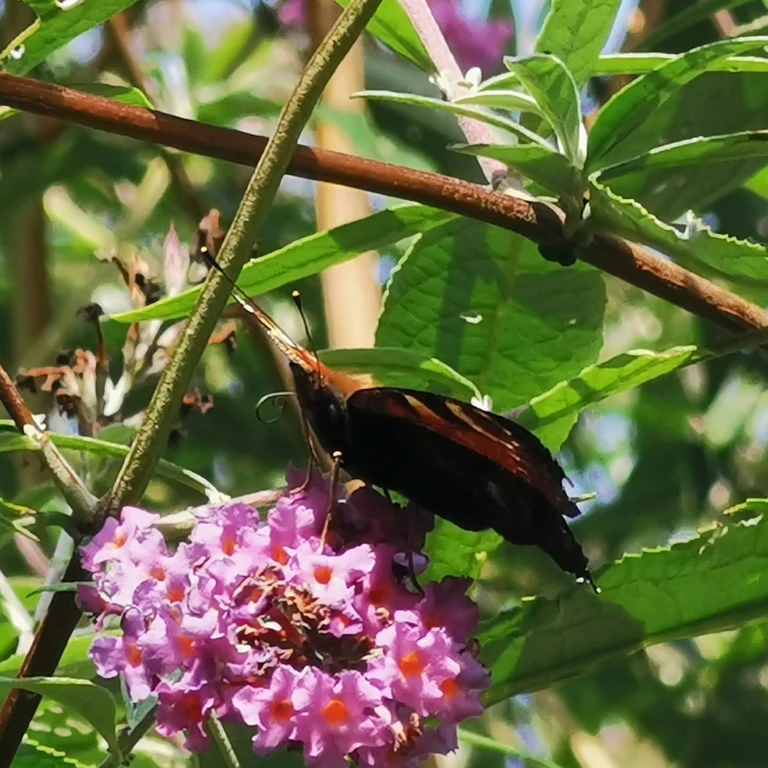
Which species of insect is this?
Aglais io
